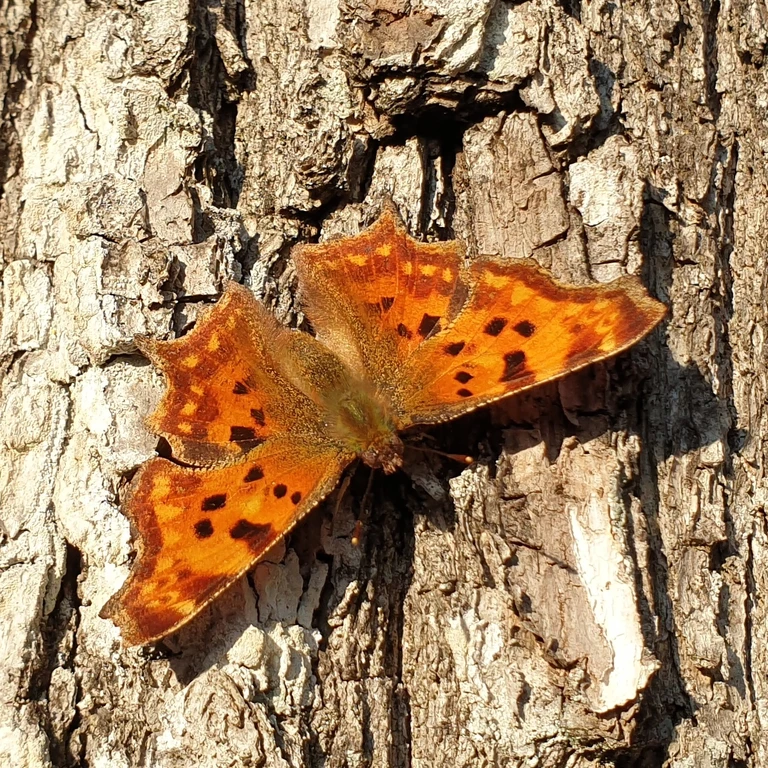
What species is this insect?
Polygonia c-album
